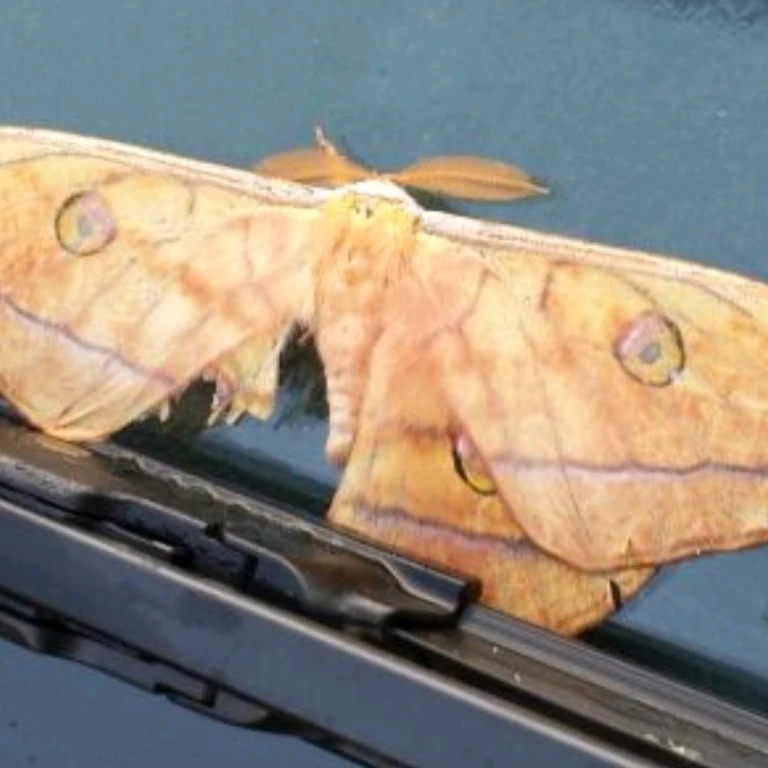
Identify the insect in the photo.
Antheraea yamamai
